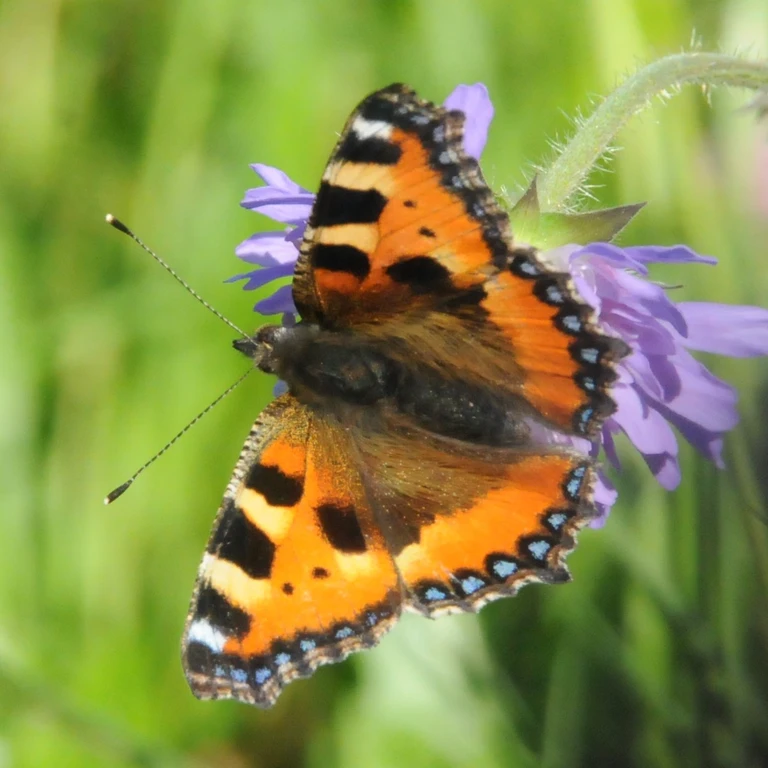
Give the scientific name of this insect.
Aglais urticae
